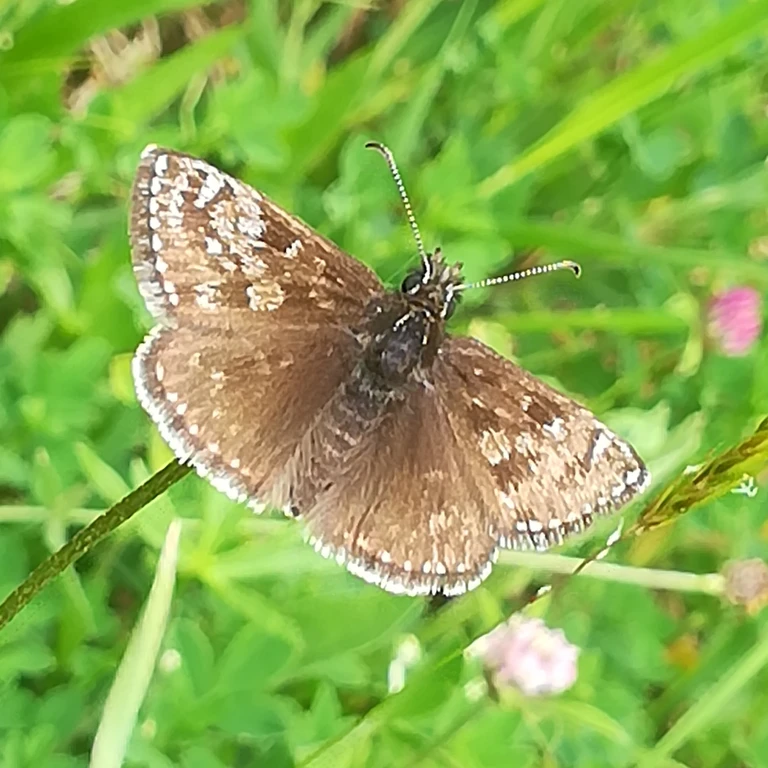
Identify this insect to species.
Erynnis tages
